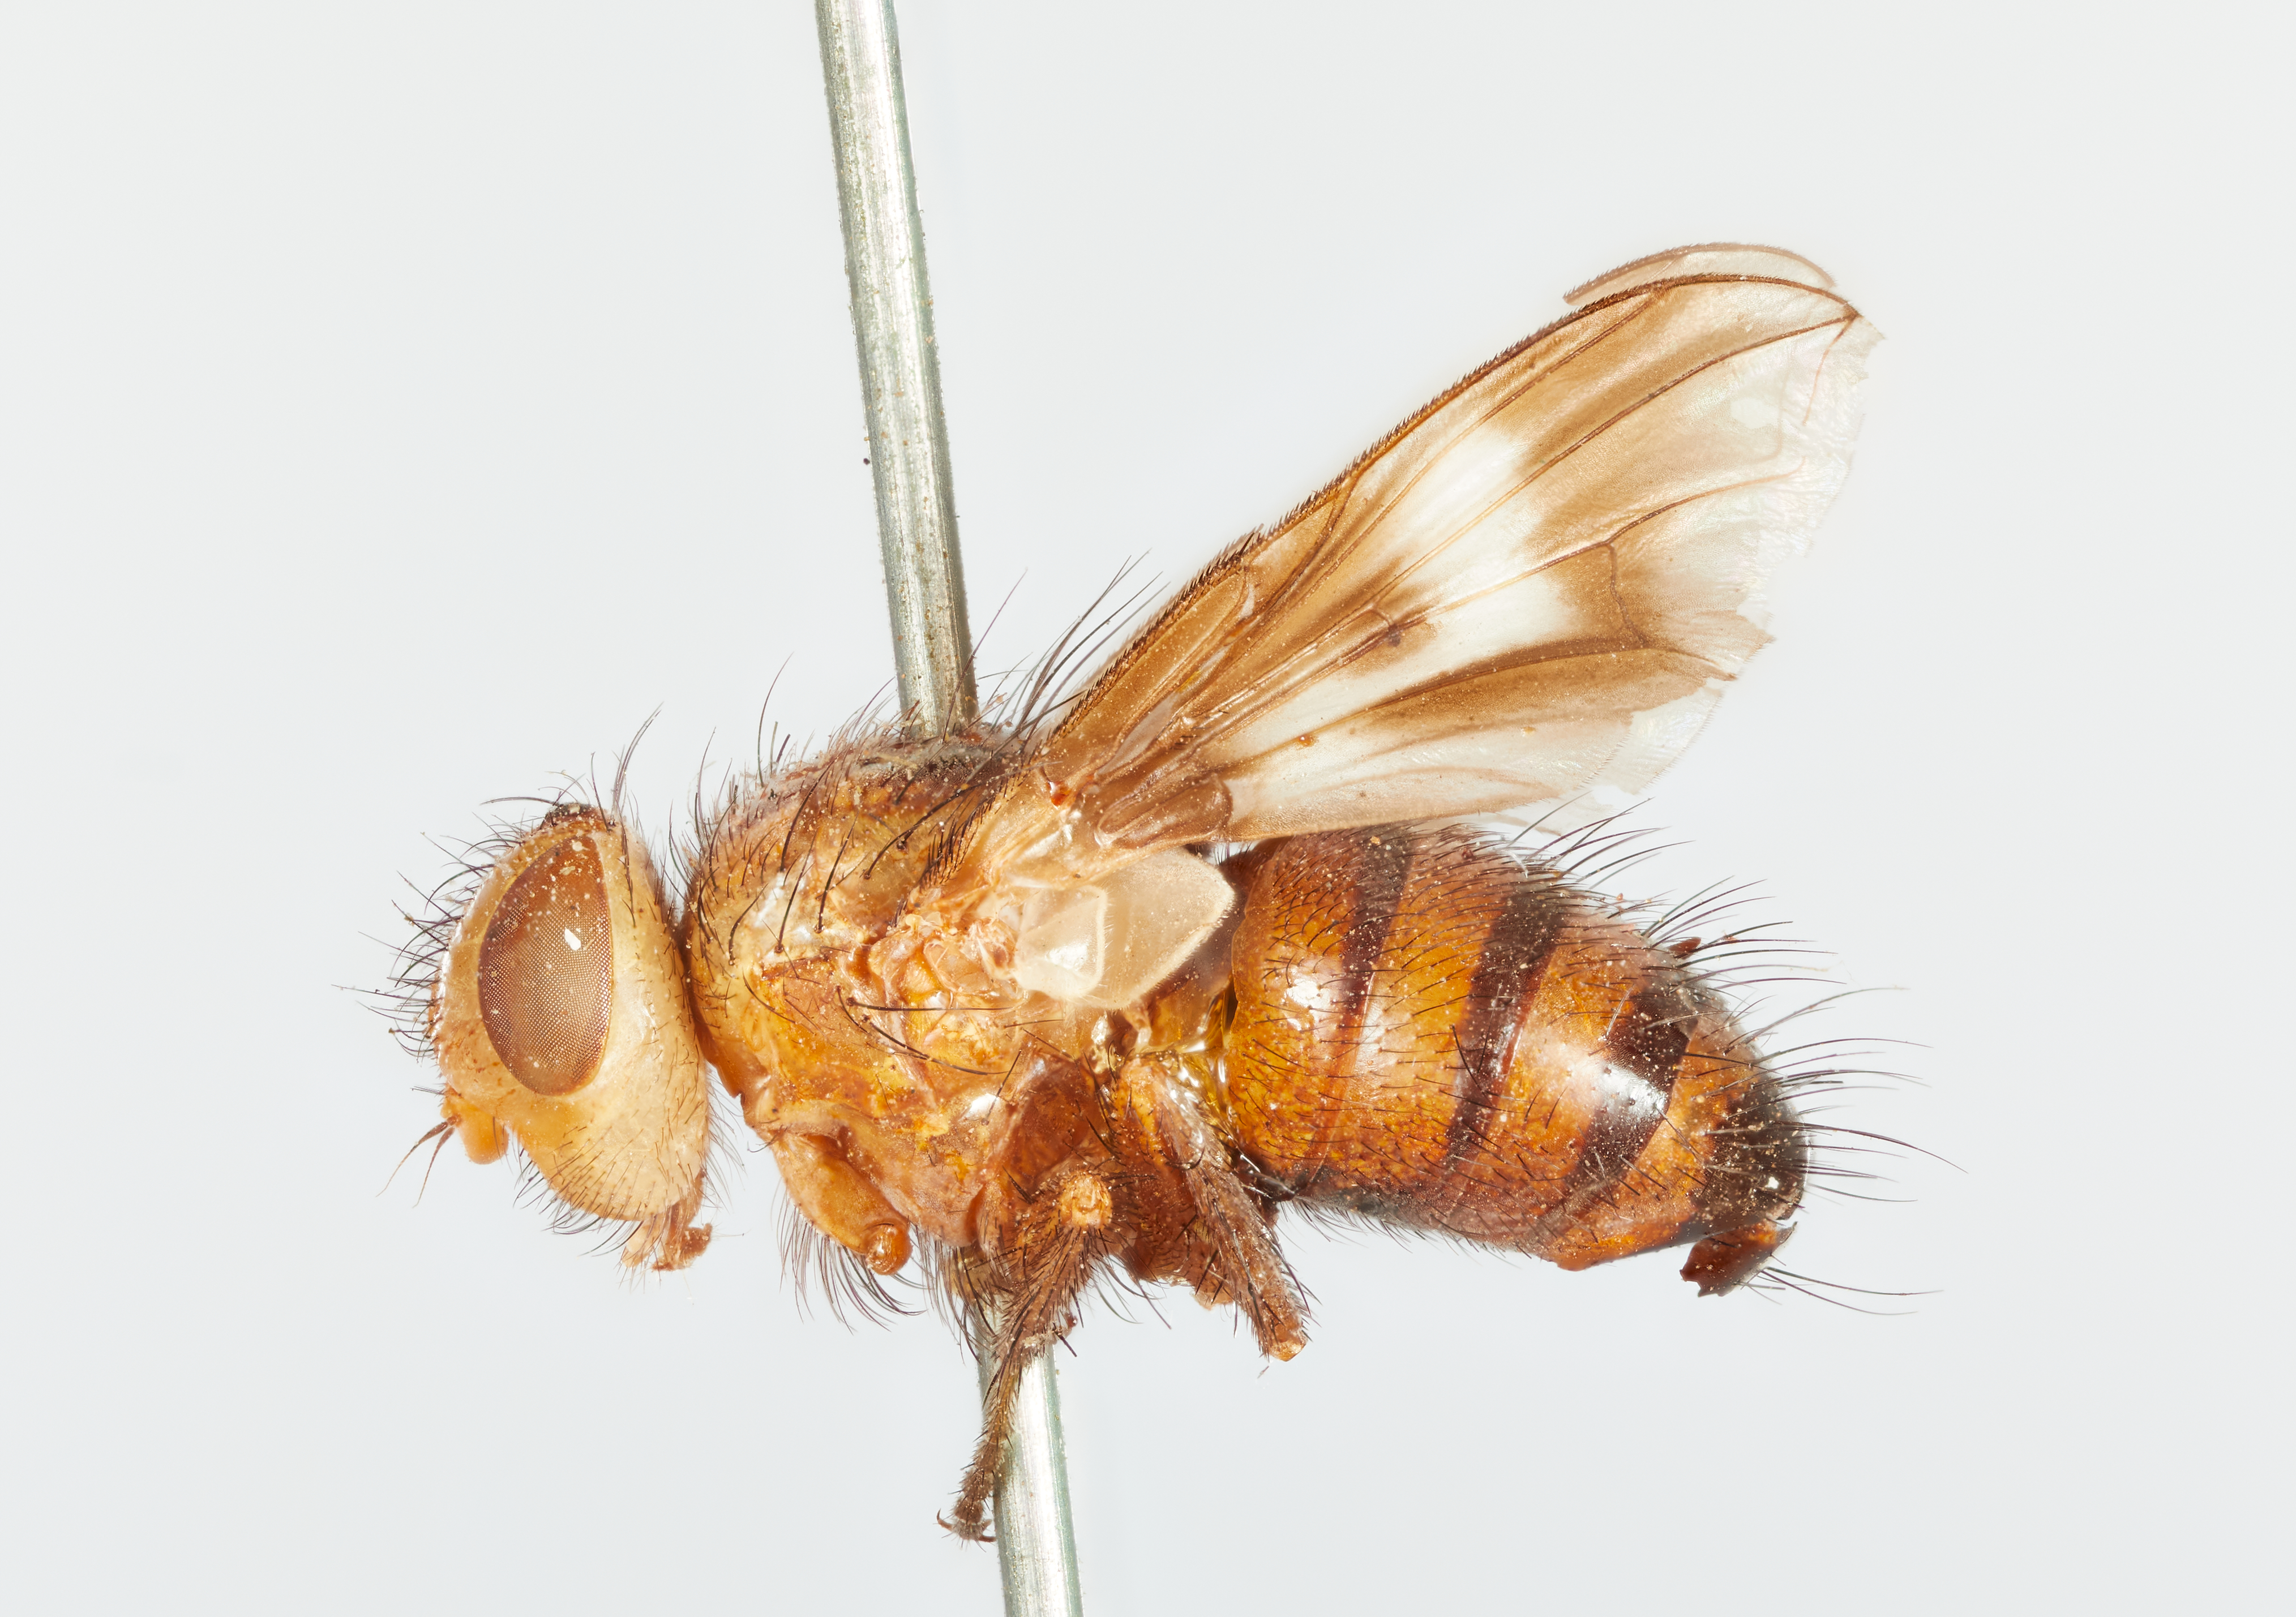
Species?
Oestrophasia setosa
